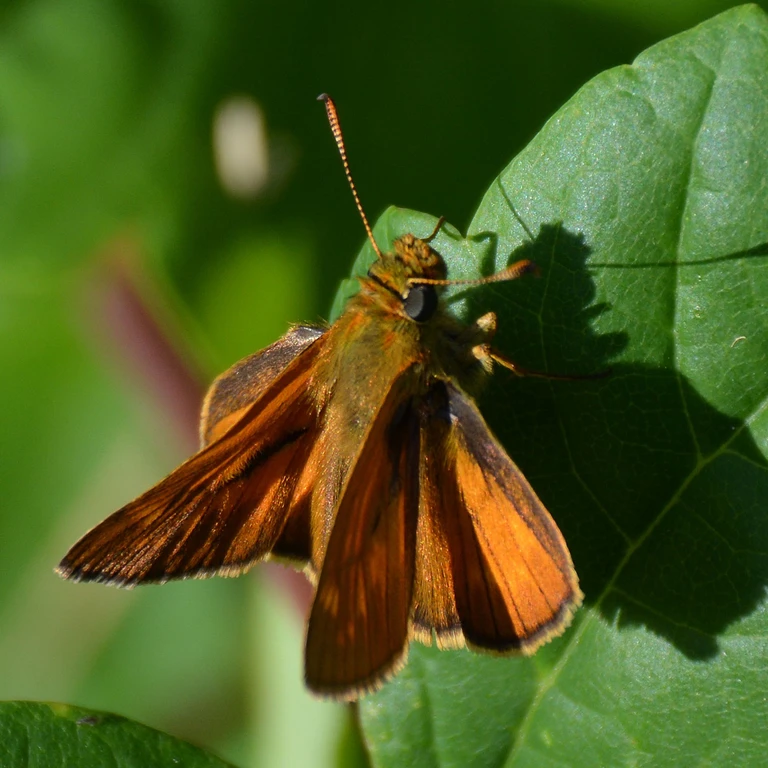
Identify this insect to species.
Ochlodes sylvanus (also Ochlodes venata)
